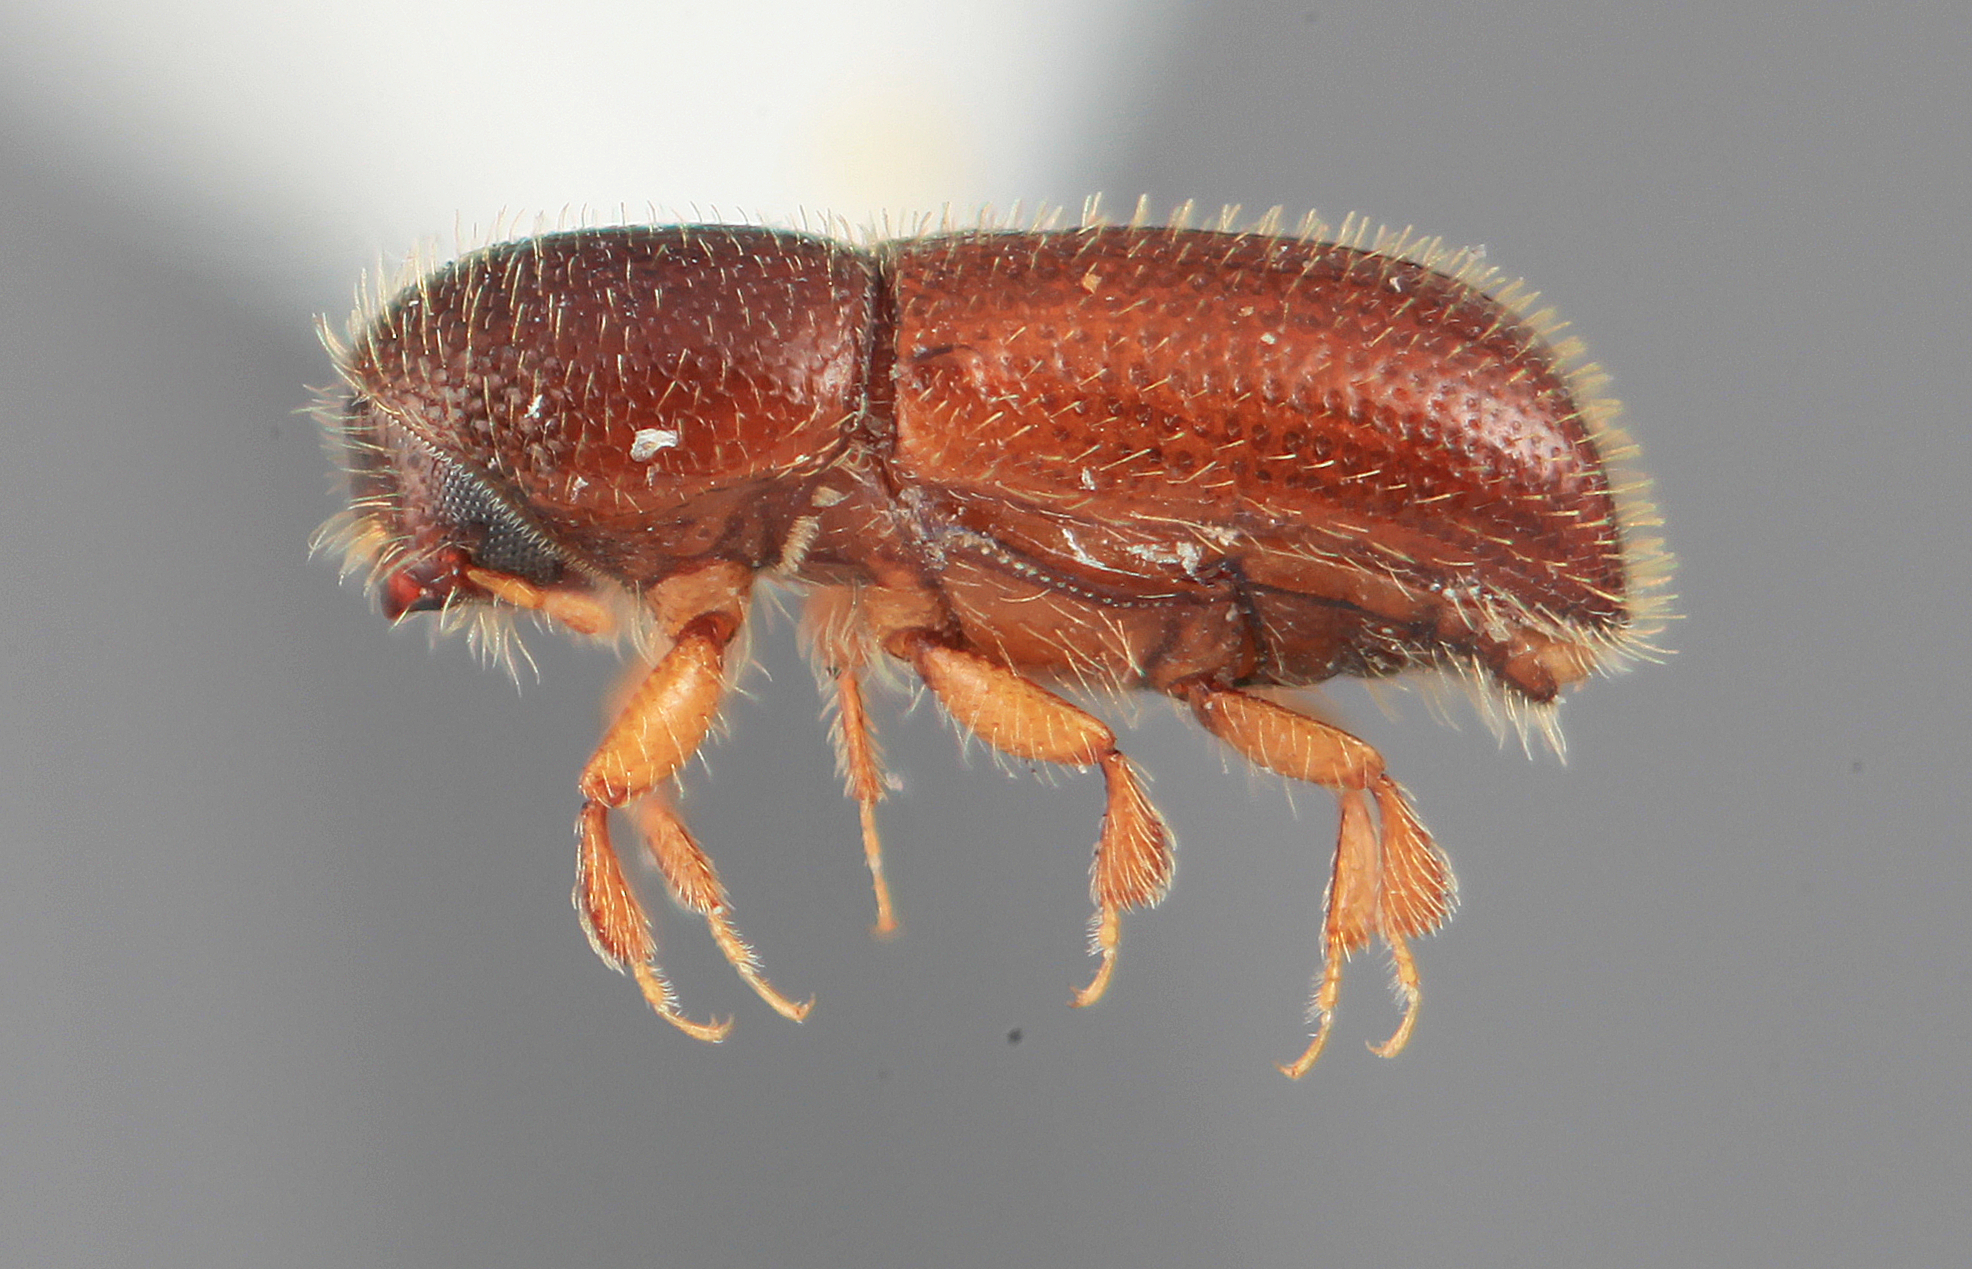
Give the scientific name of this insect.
Dendrocranulus reditus
